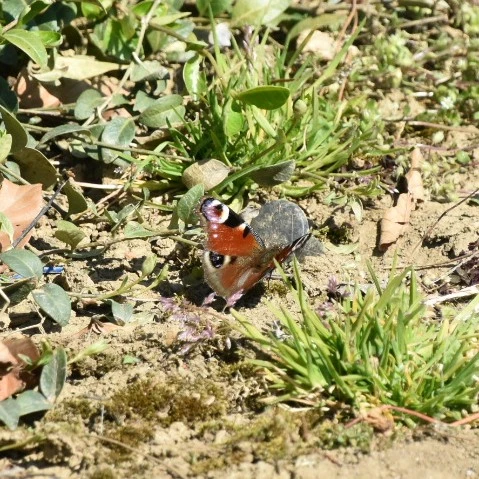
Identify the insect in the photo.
Aglais io
